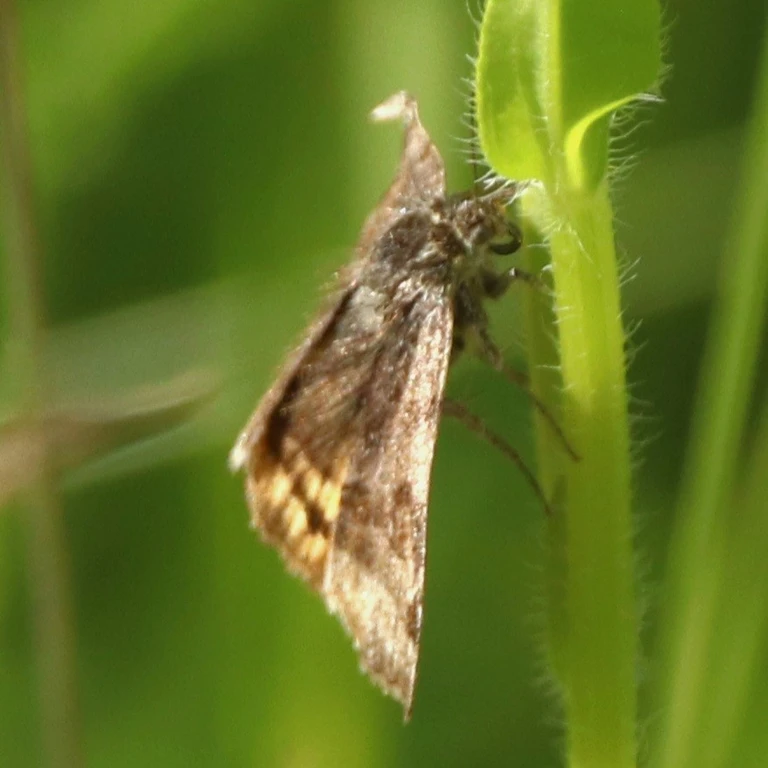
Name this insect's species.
Euclidia glyphica
